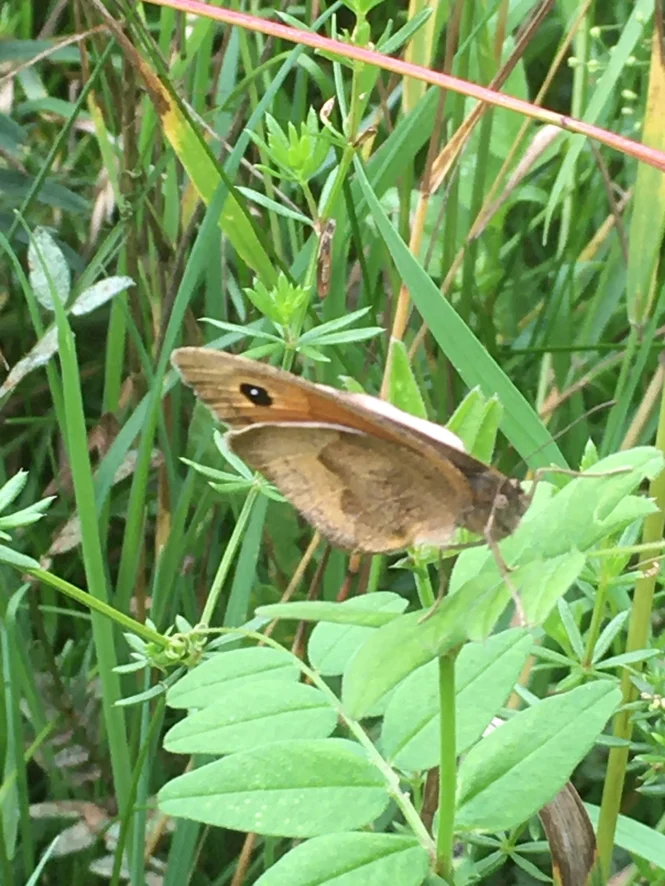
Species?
Maniola jurtina
